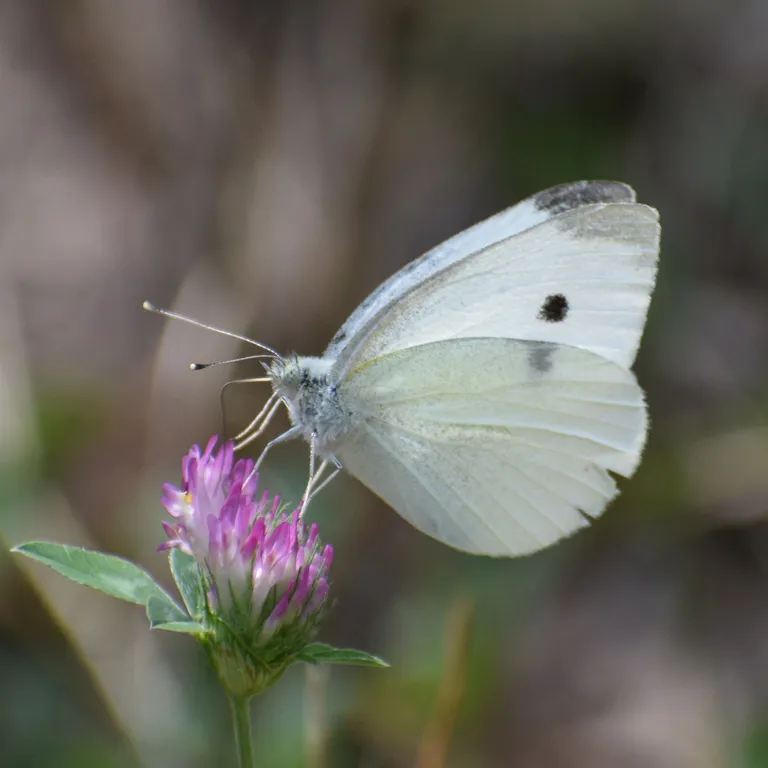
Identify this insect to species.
Pieris rapae
